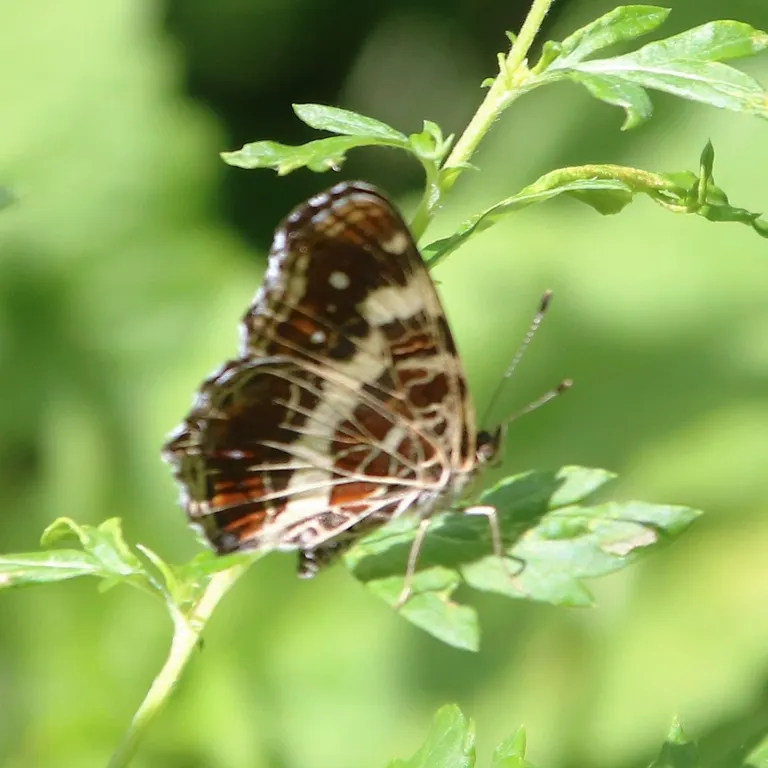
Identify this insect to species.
Araschnia levana
